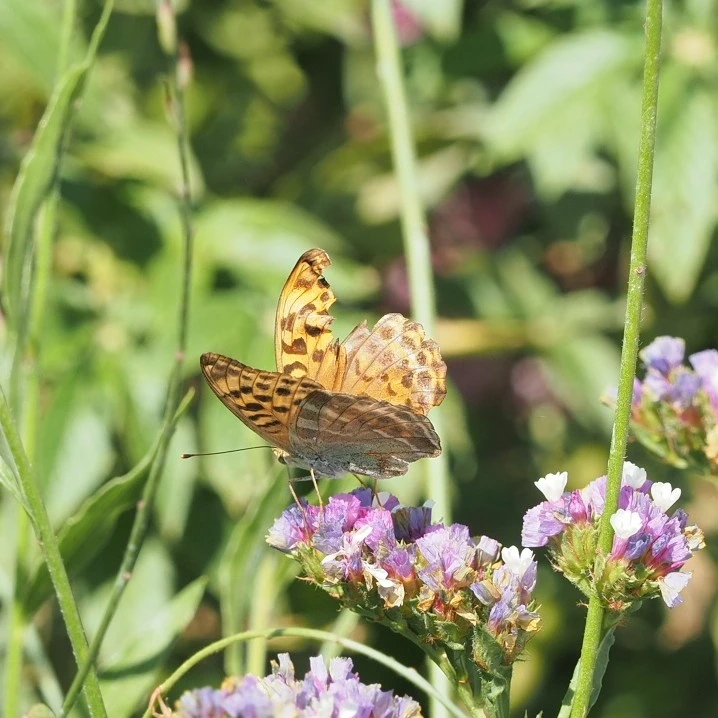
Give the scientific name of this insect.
Argynnis paphia
